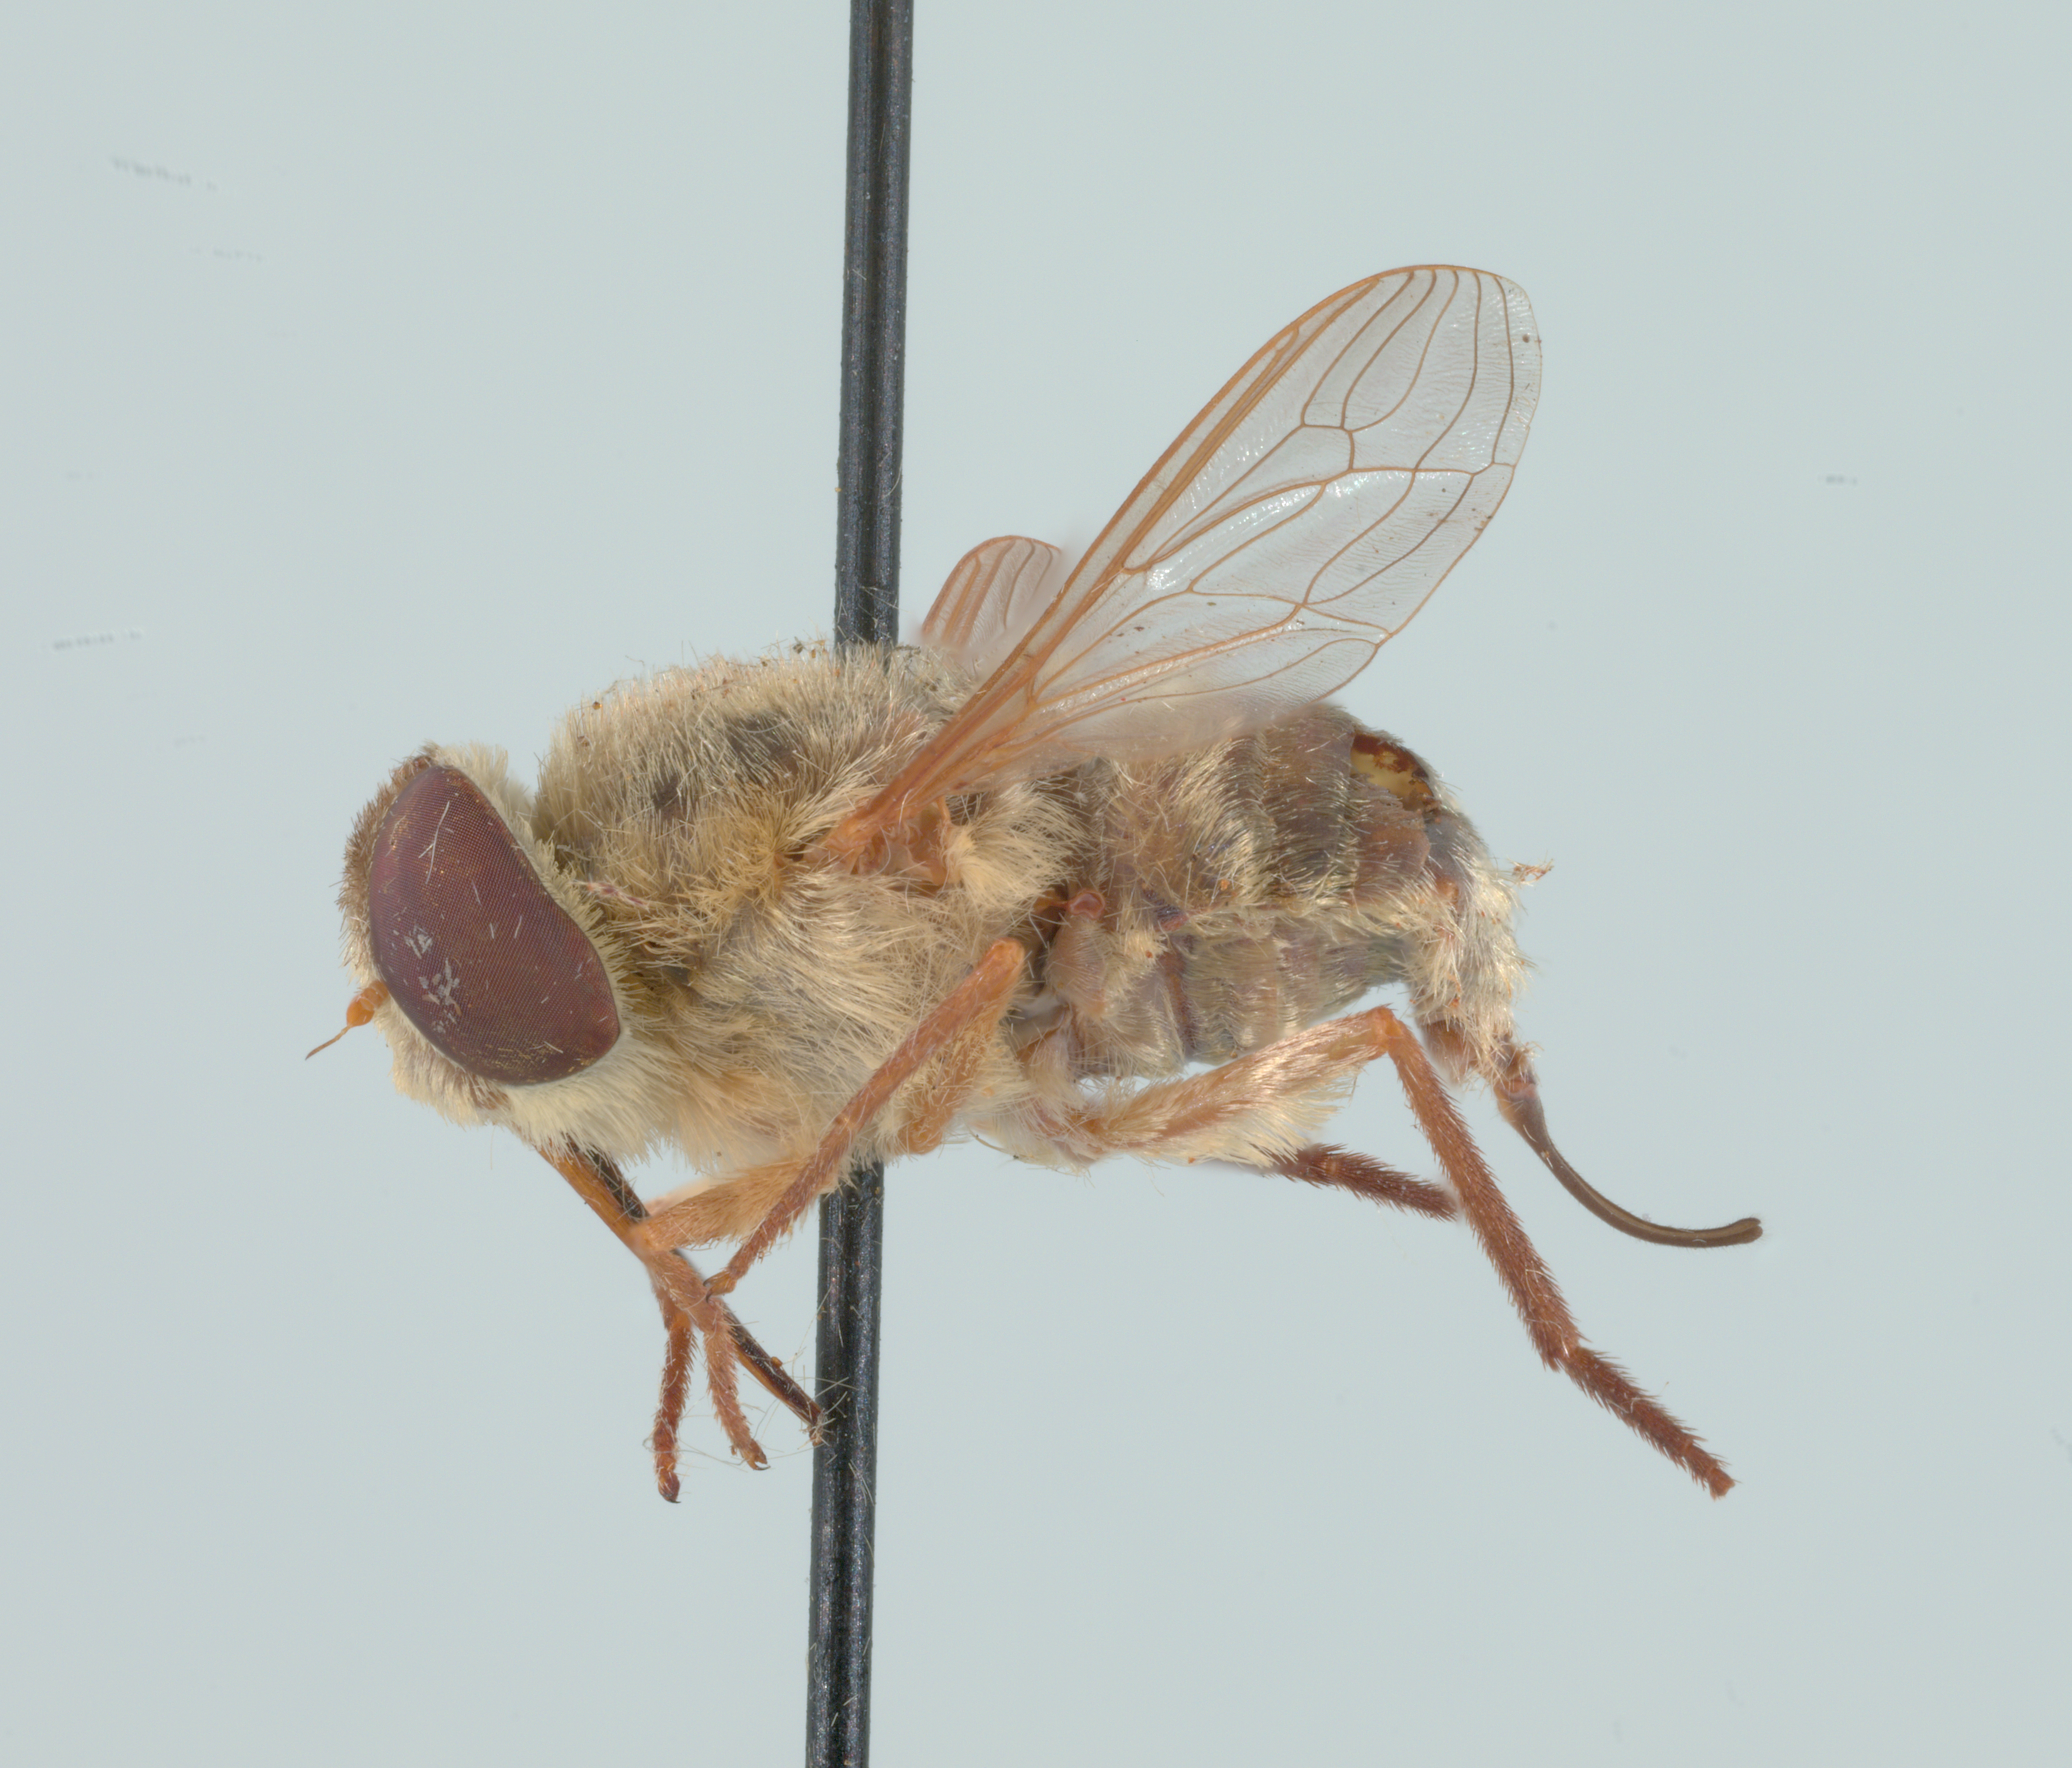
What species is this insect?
Neorhynchocephalus volaticus
